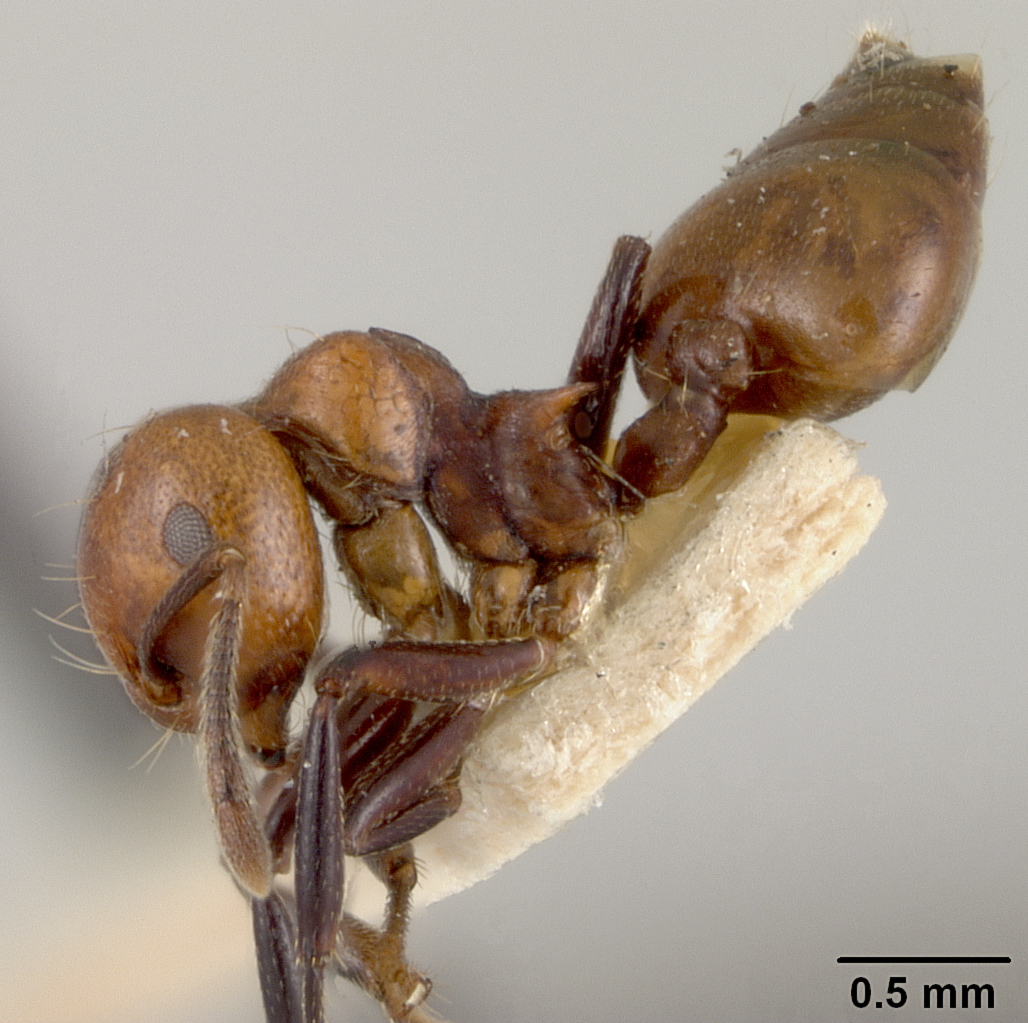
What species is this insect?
Crematogaster africana
